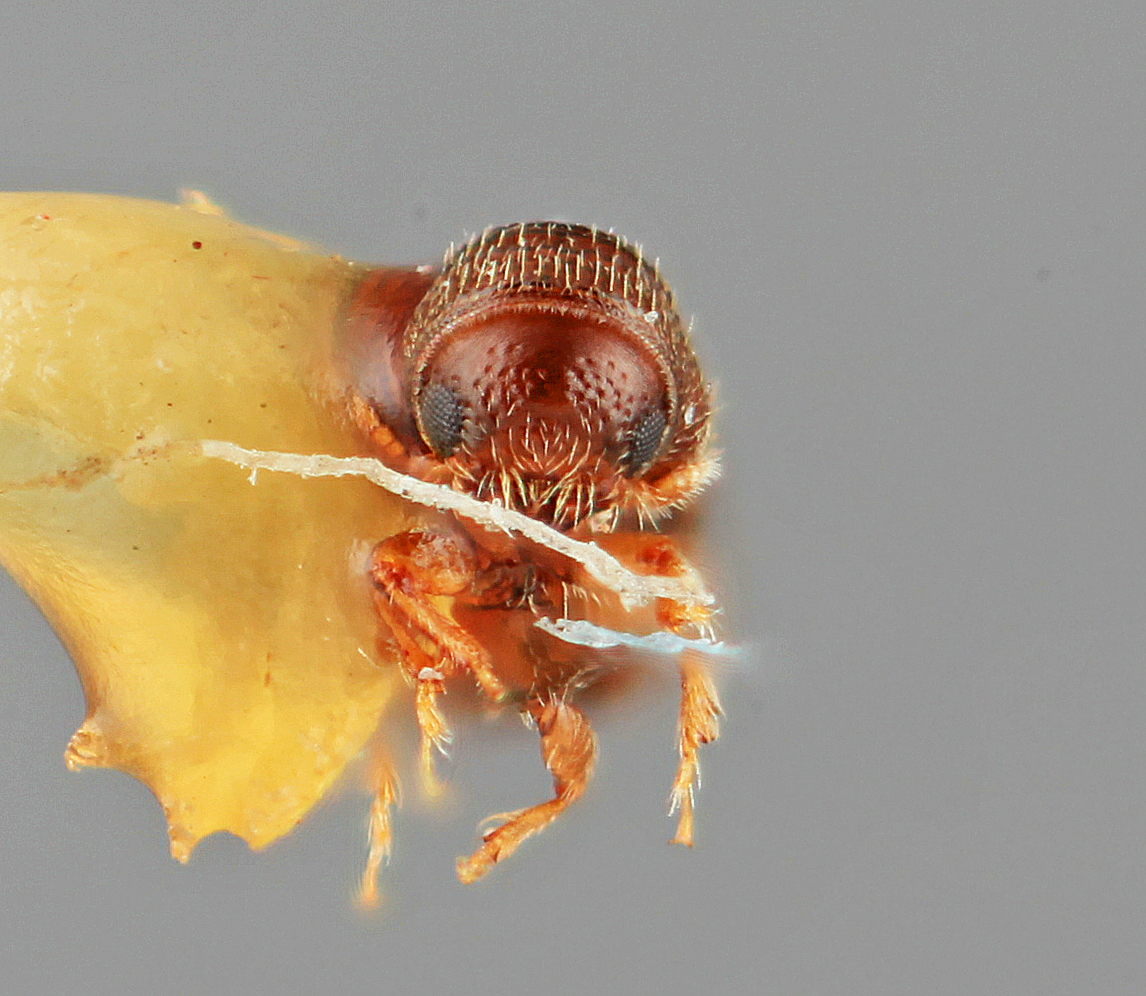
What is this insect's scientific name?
Pityophthorus paulus
